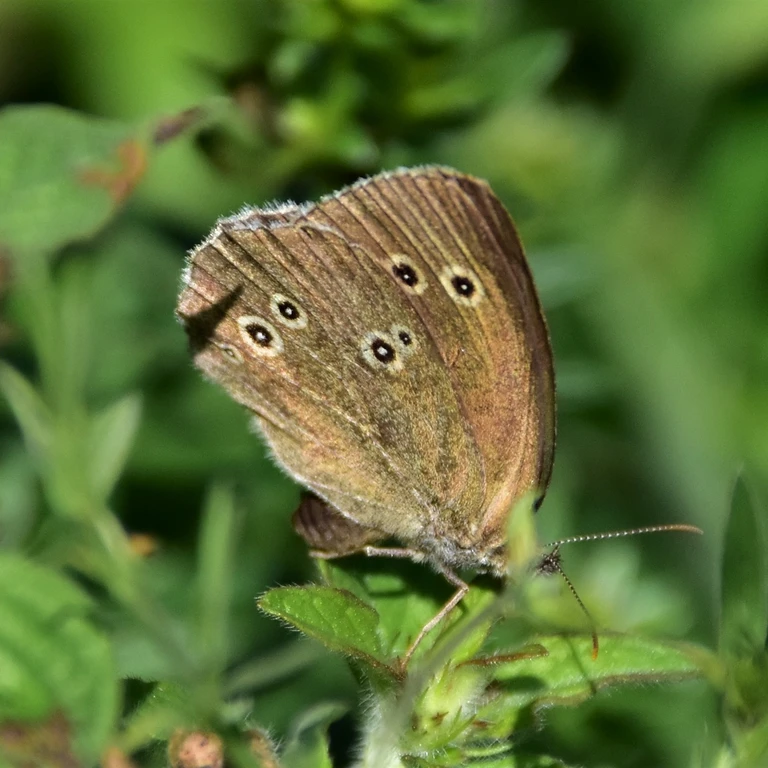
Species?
Aphantopus hyperantus
